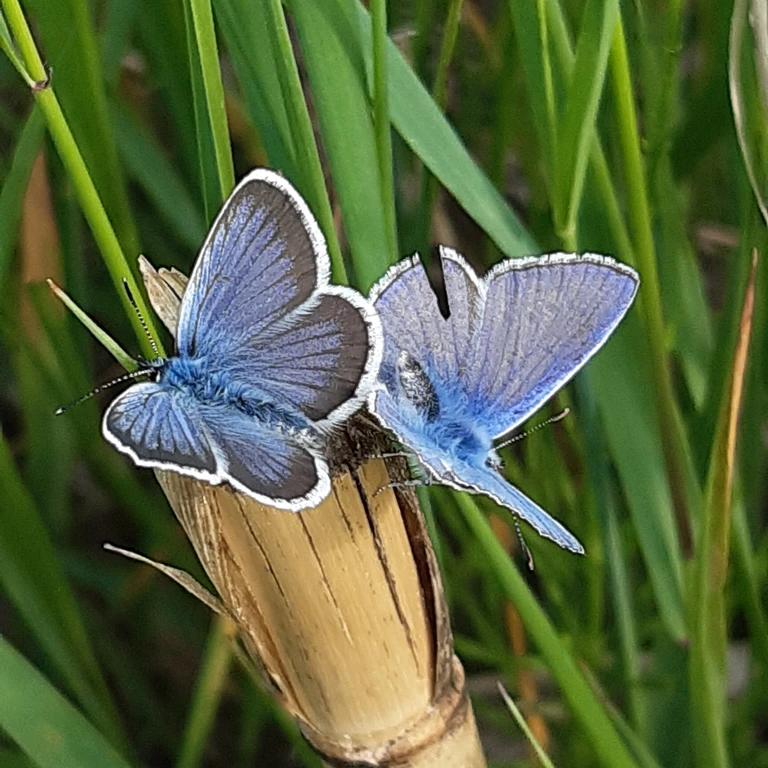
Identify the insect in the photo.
Plebejus argus
